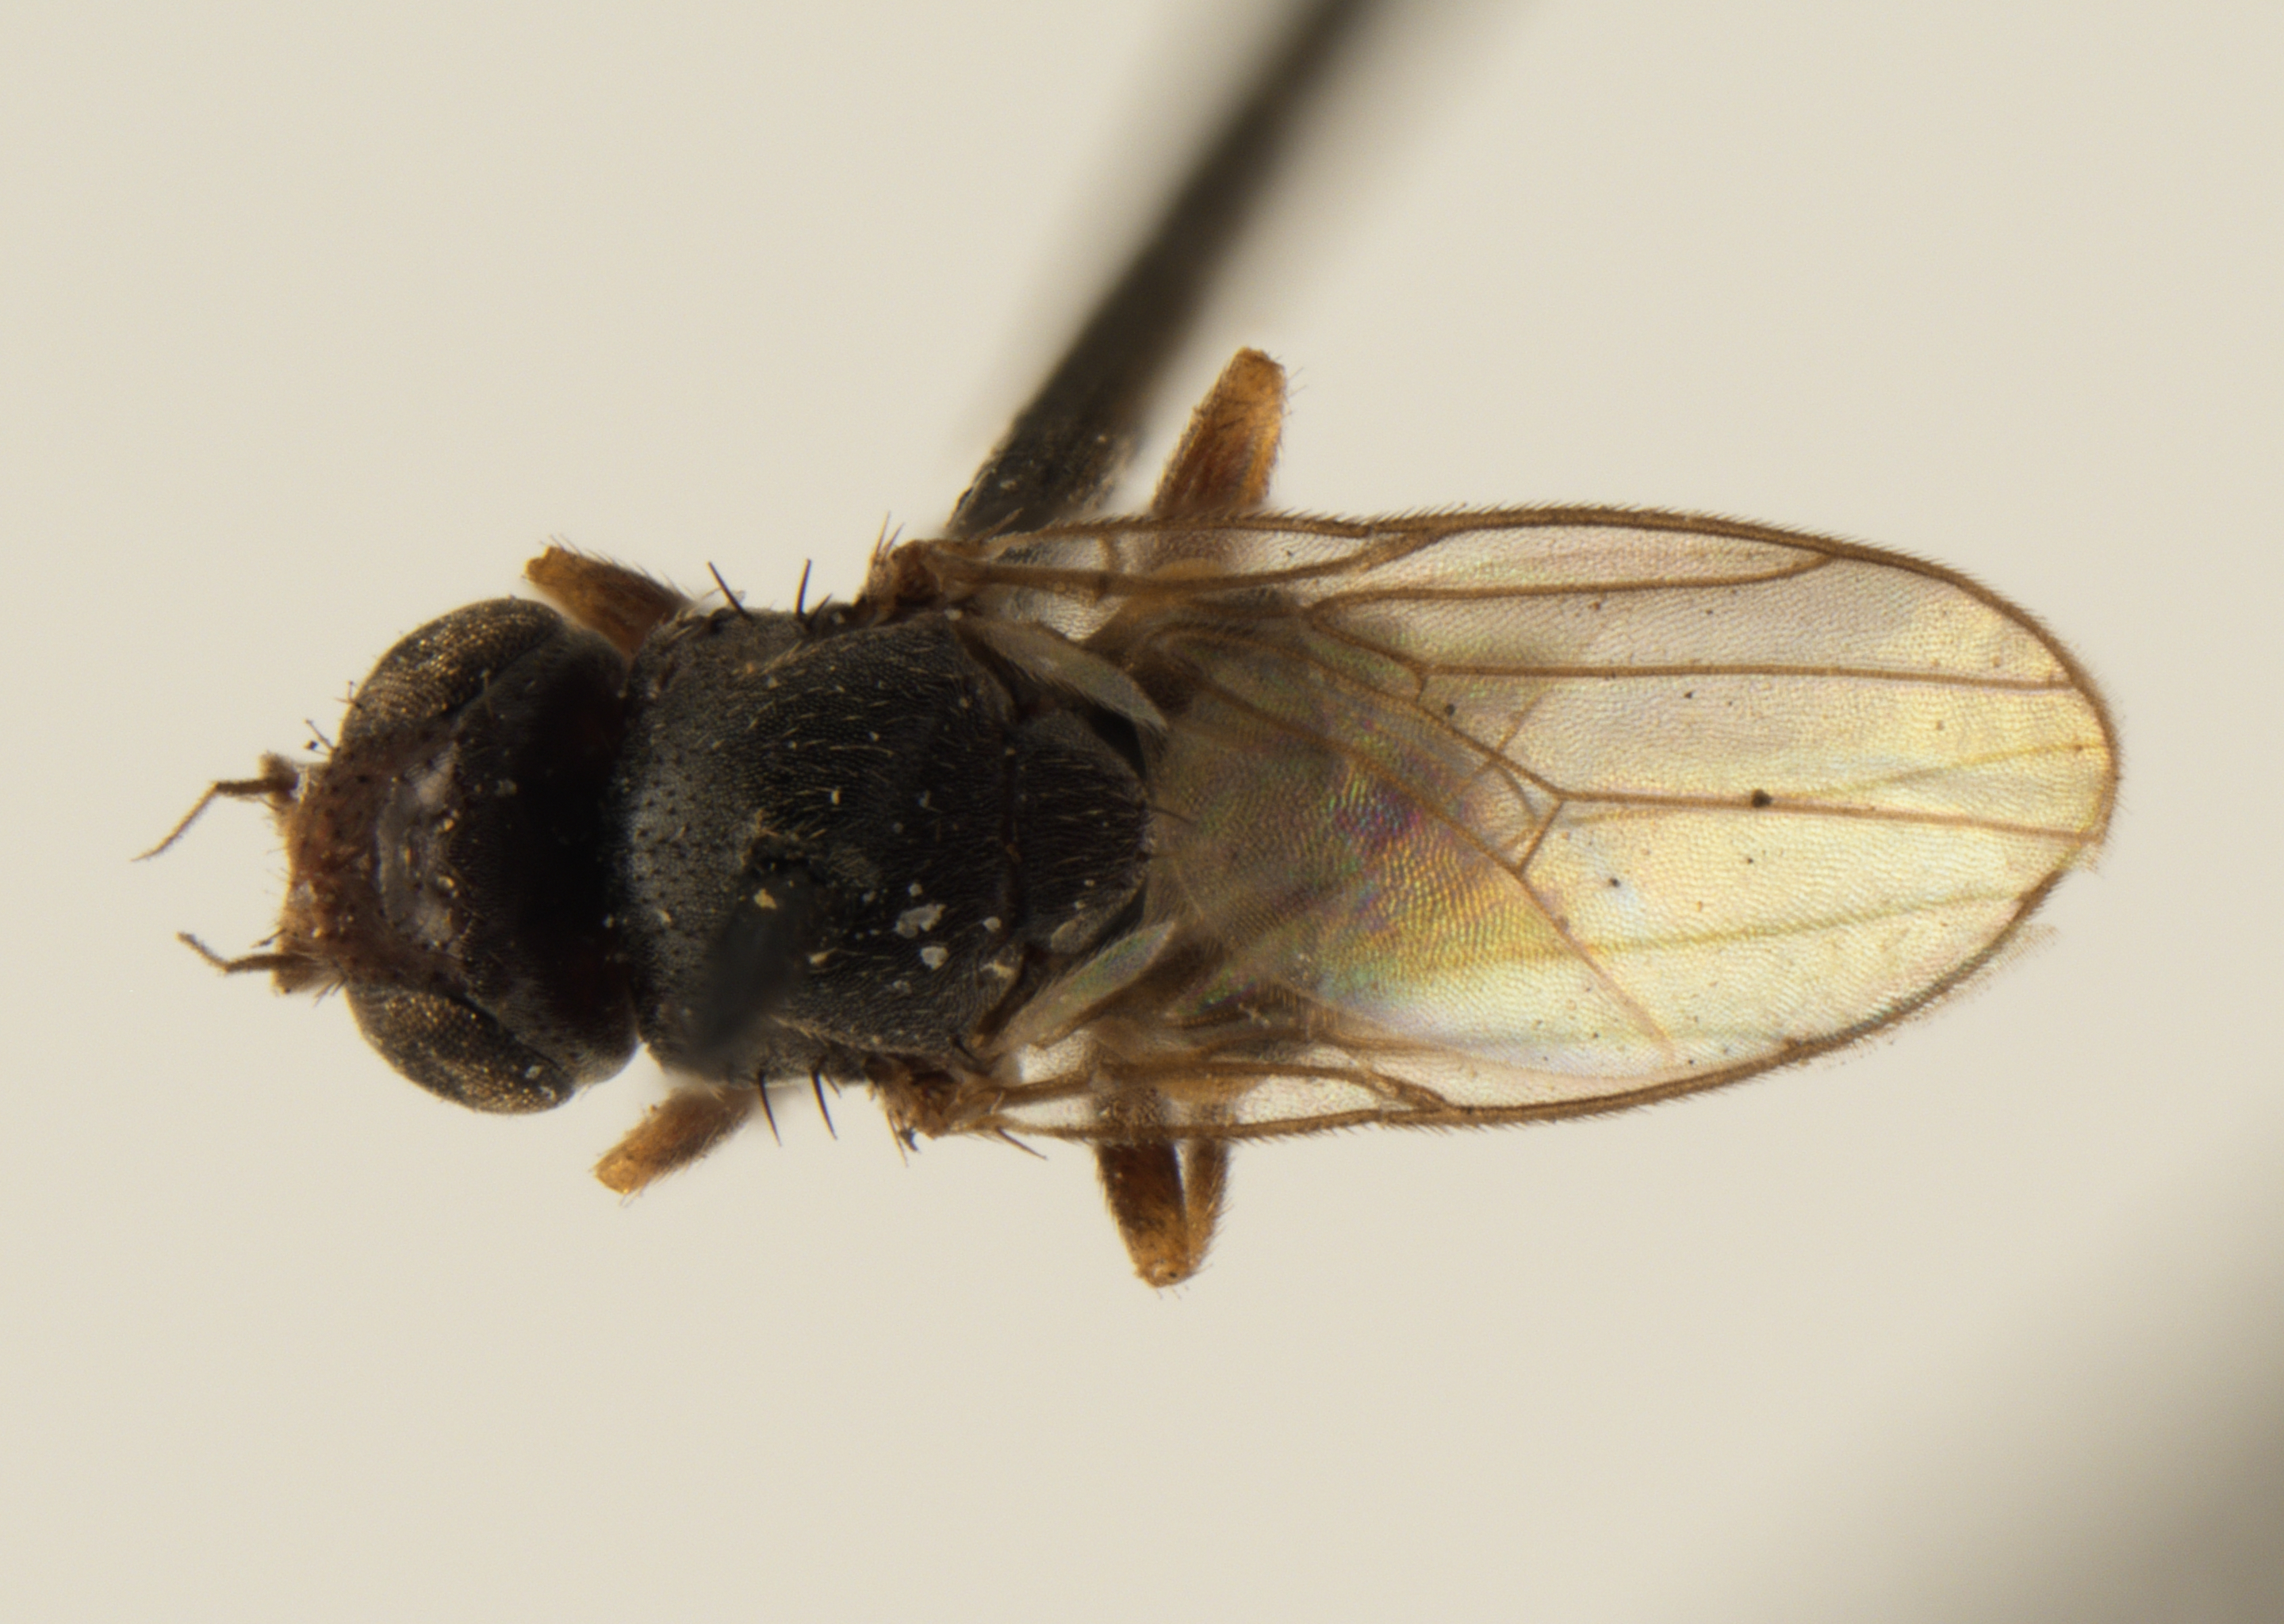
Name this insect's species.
Siphonella excipiens
